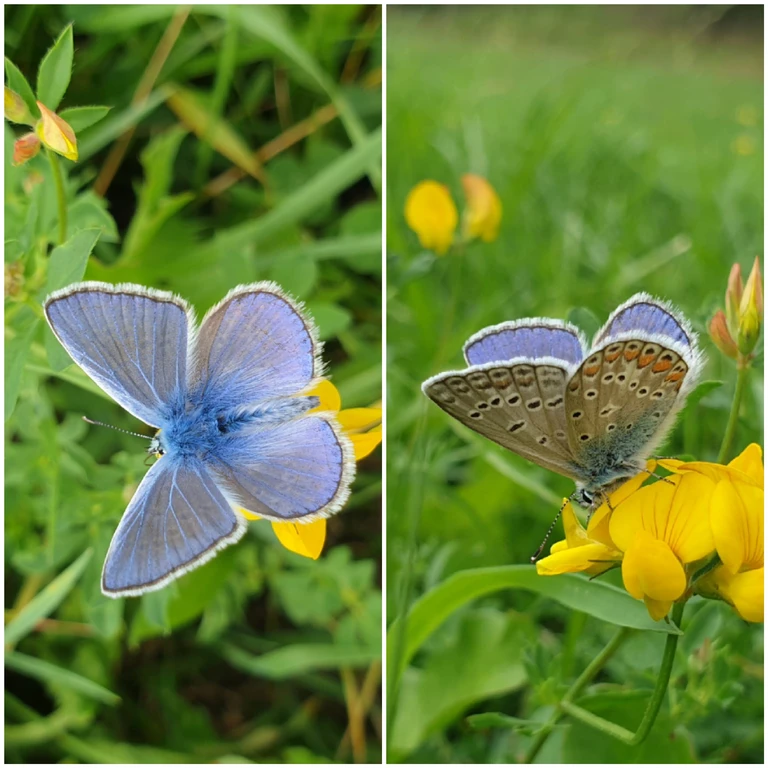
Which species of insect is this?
Polyommatus icarus
